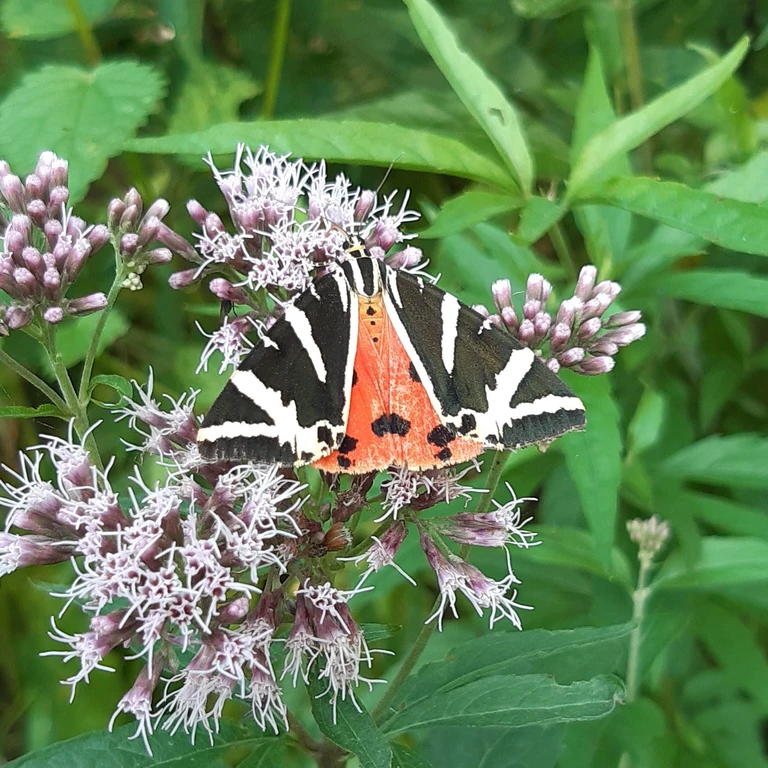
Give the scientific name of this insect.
Euplagia quadripunctaria
